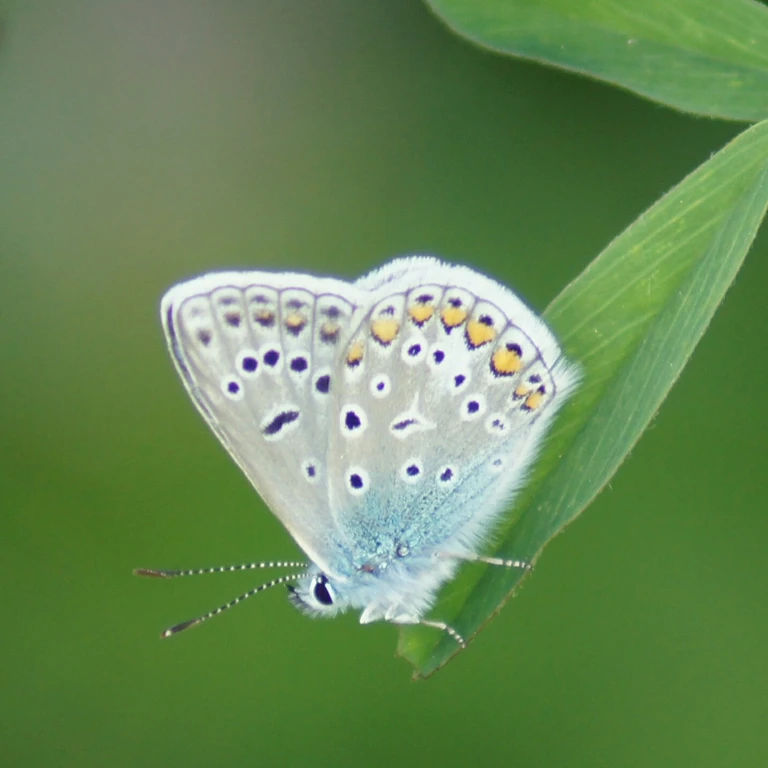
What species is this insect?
Polyommatus icarus
